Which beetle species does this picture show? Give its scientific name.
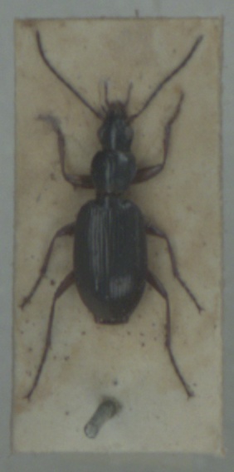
Agonum thoreyi
